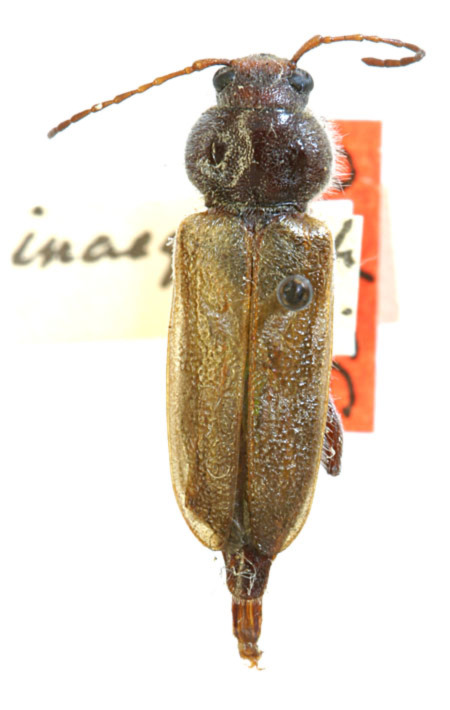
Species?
Hylotrupes inaequalis (also Hylotrupes bajulus)
